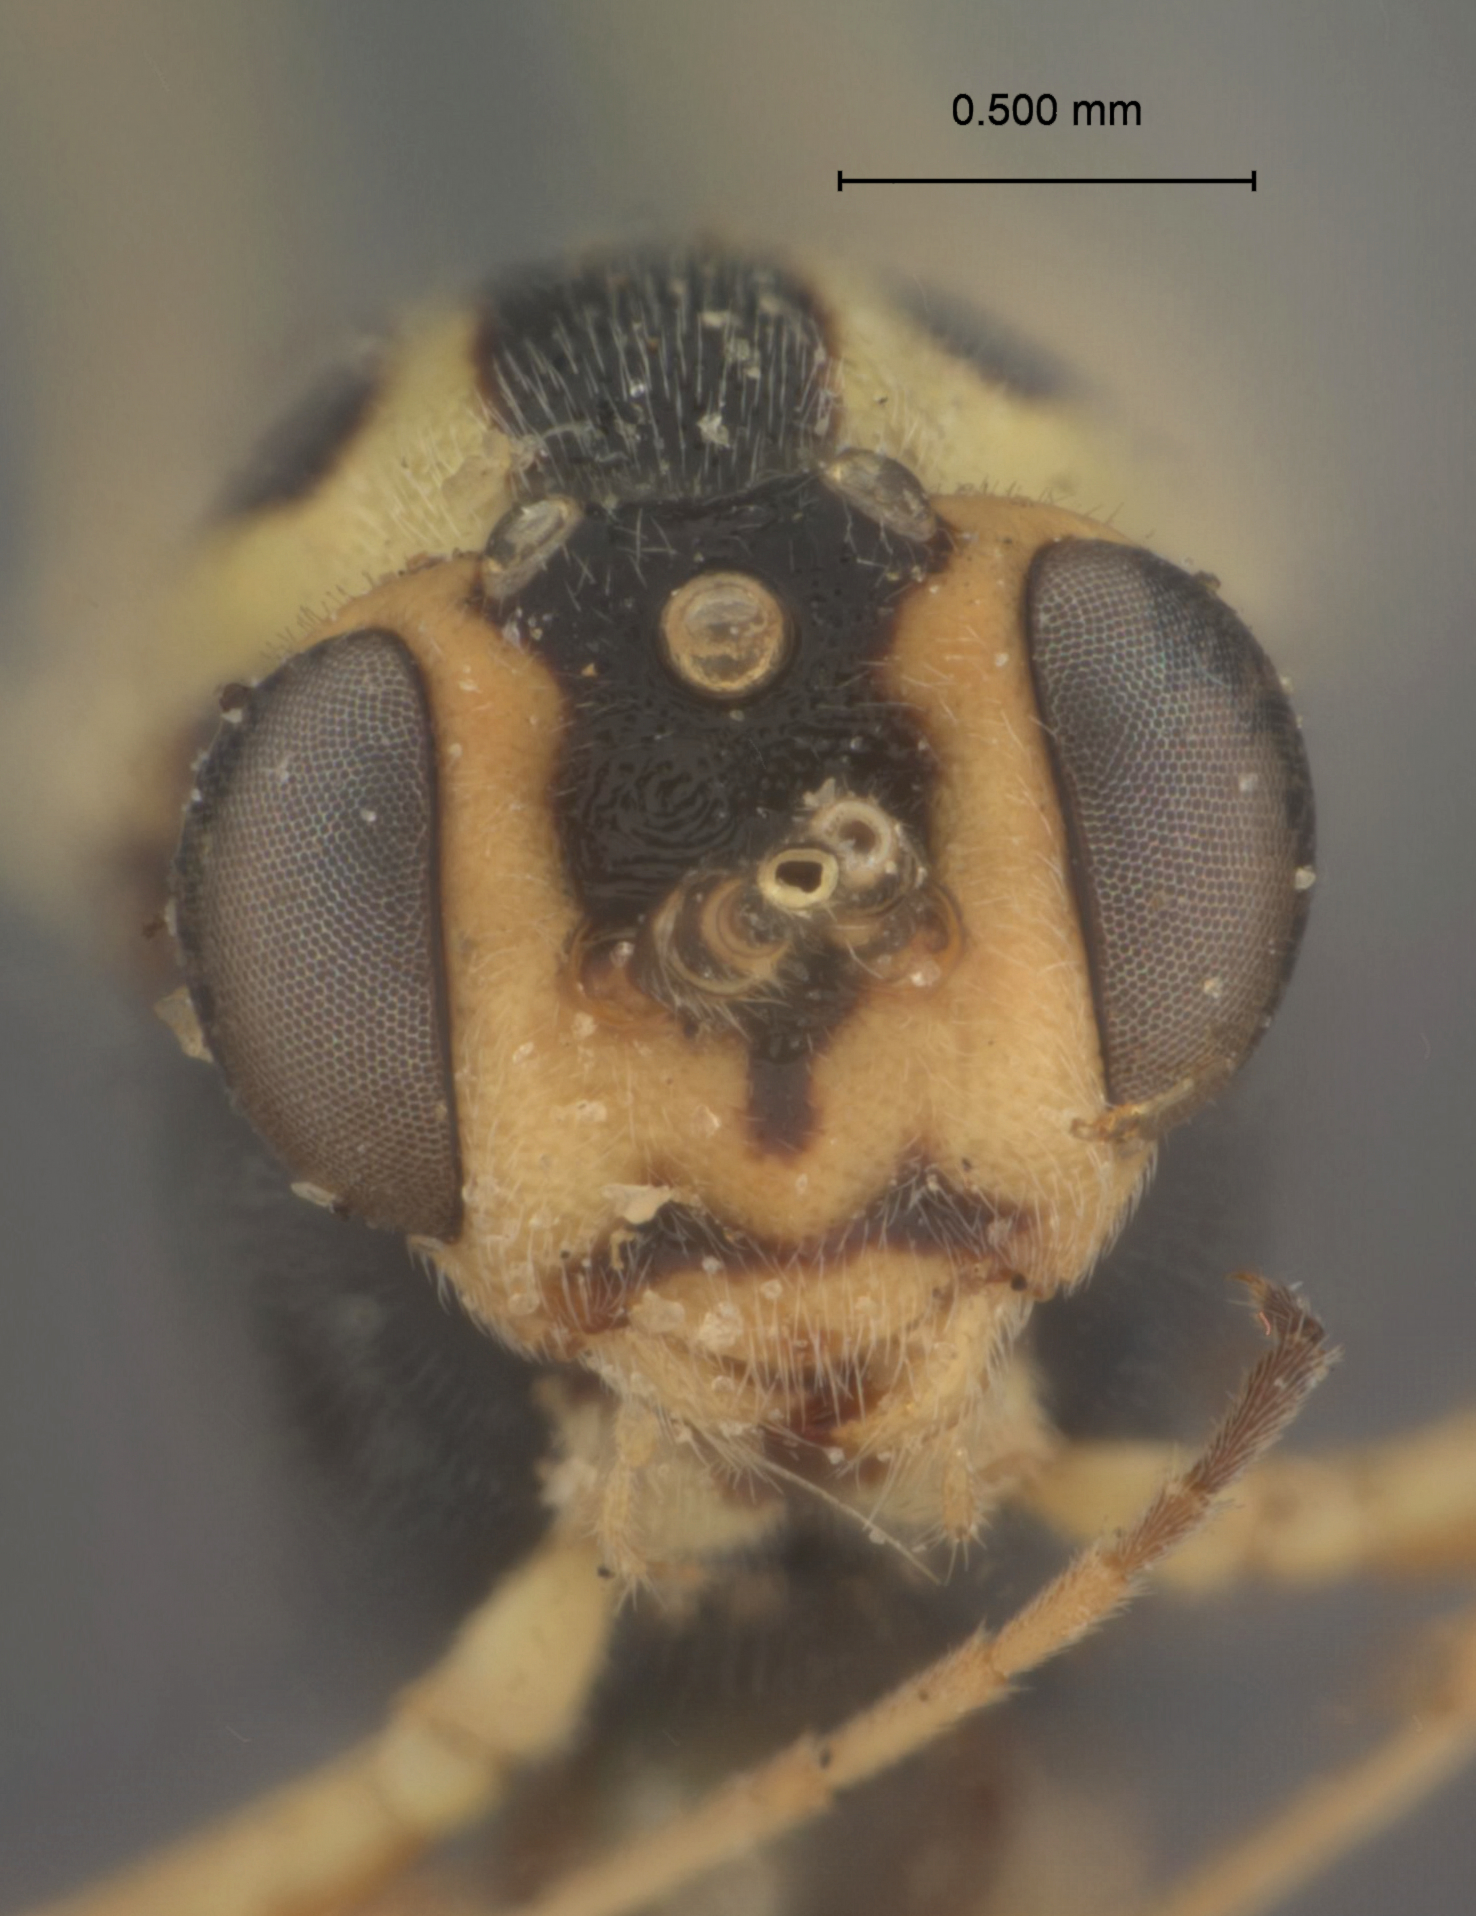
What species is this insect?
Cremastus ashmeadii
